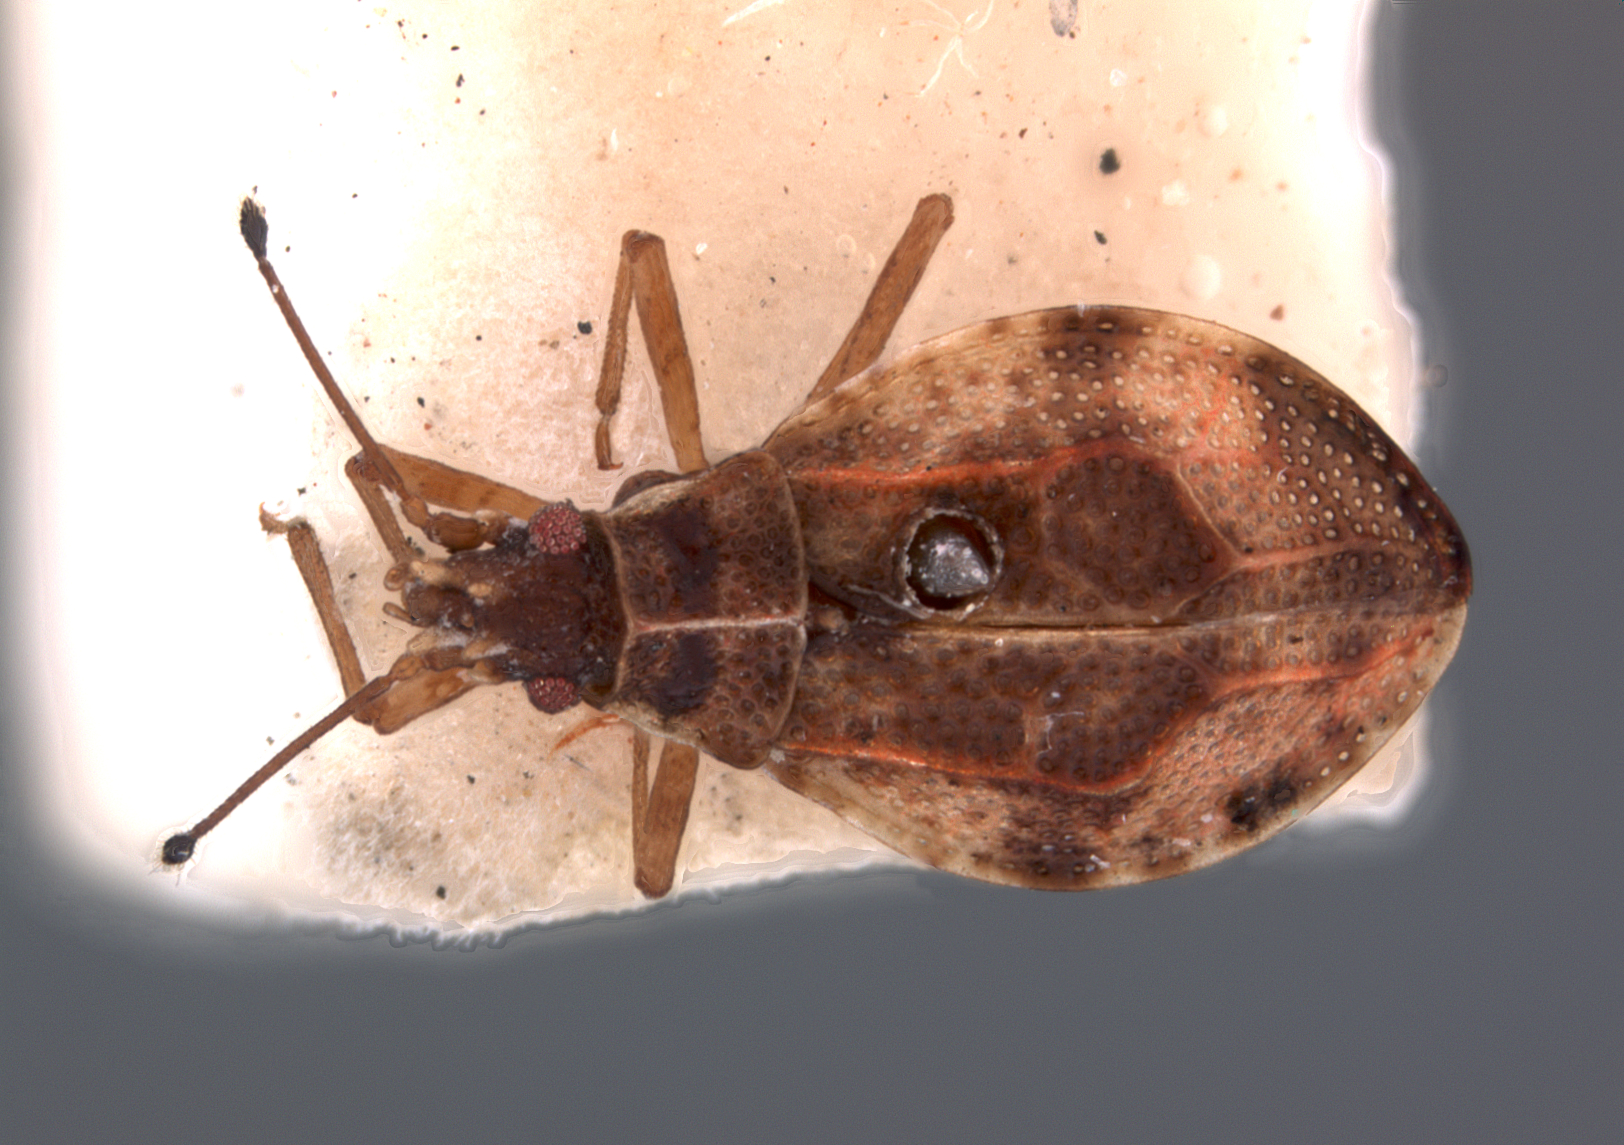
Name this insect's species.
Gonycentrum engistum
